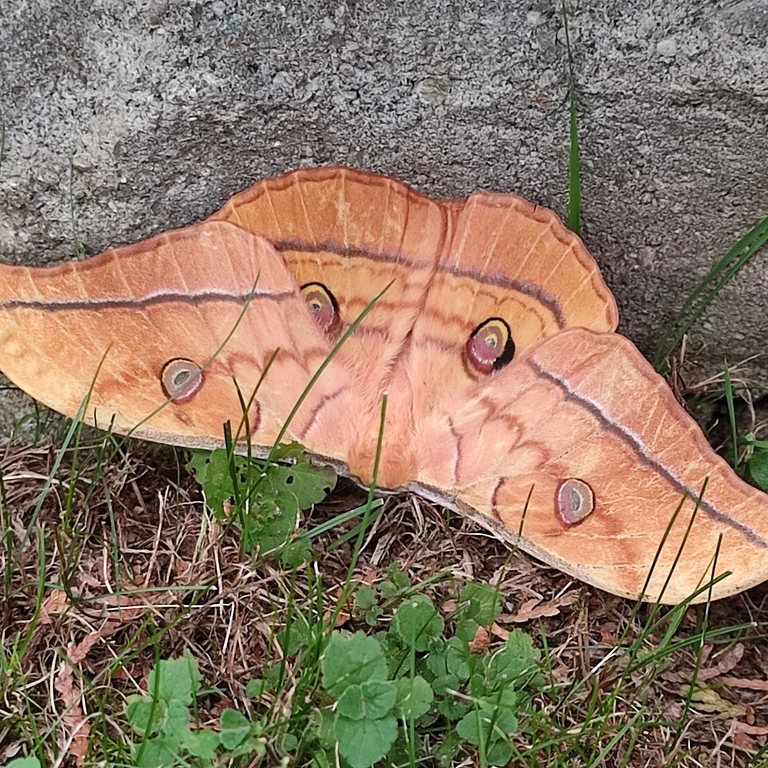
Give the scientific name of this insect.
Antheraea yamamai
